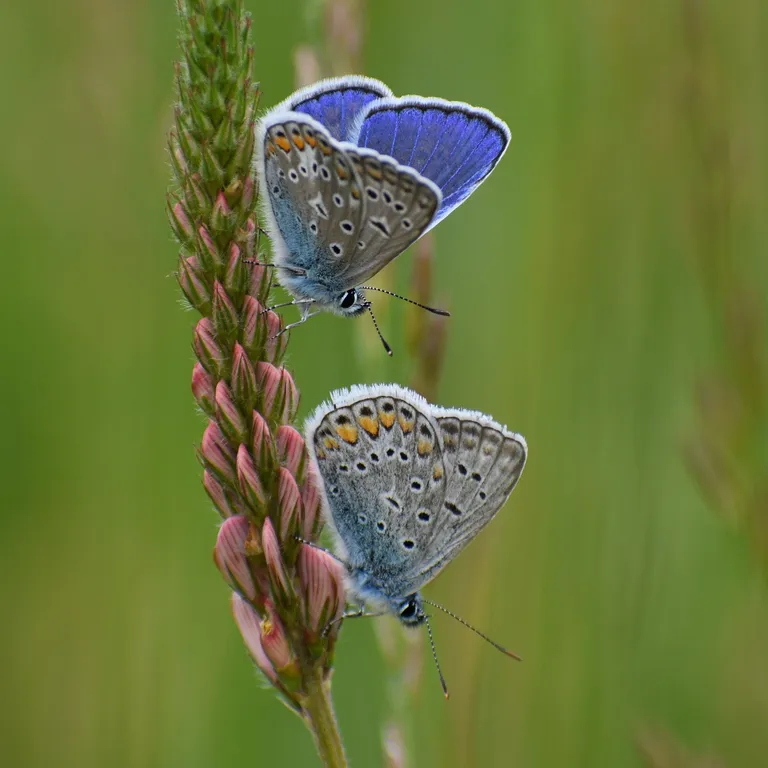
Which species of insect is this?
Polyommatus icarus
